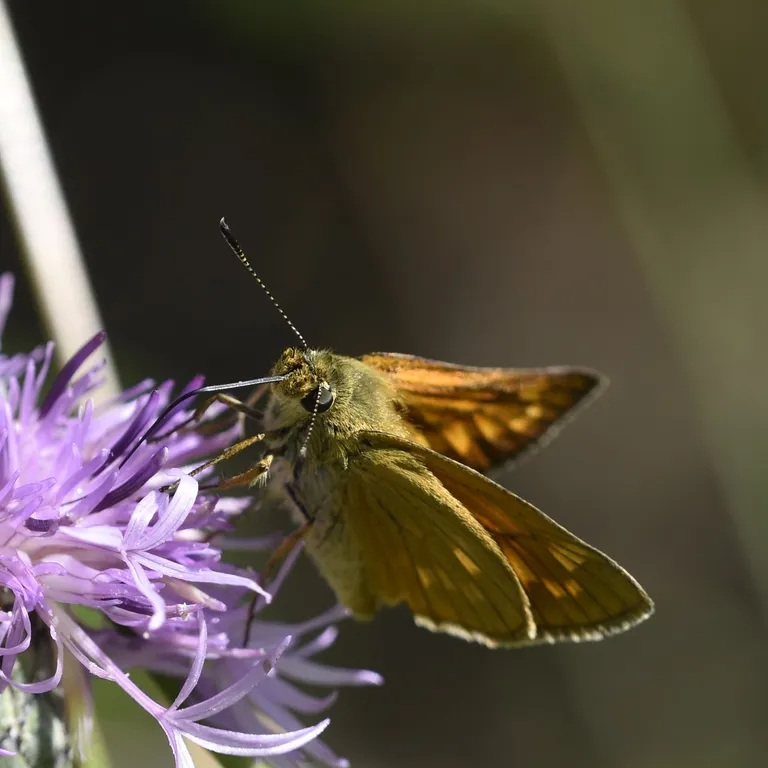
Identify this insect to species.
Ochlodes sylvanus (also Ochlodes venata)
